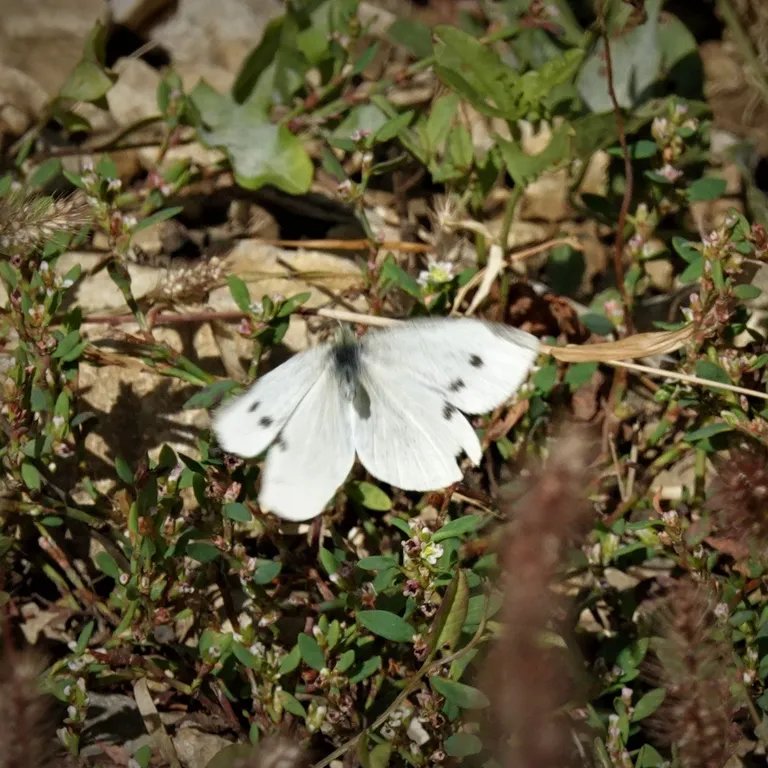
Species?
Pieris rapae
